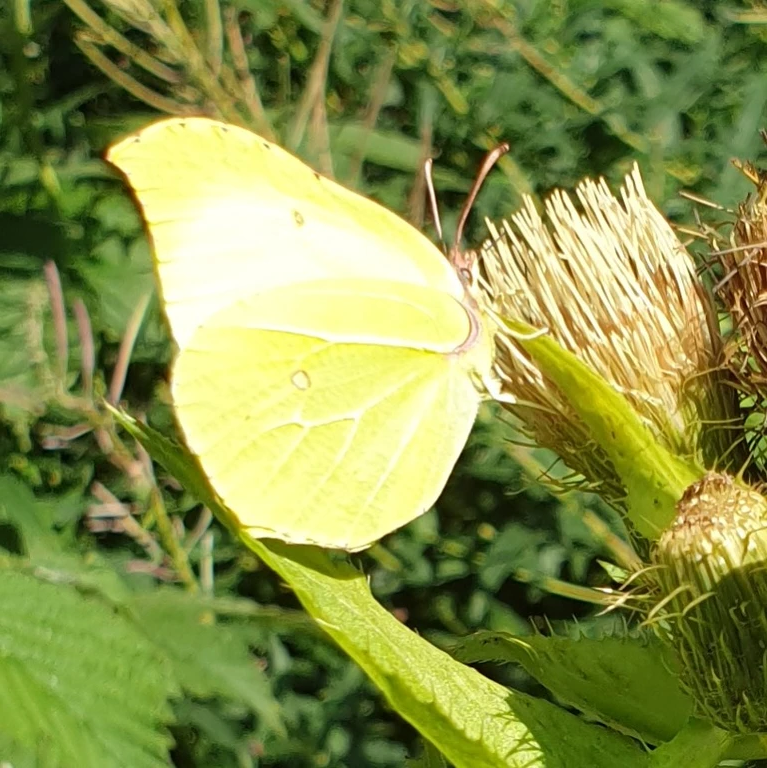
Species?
Gonepteryx rhamni
